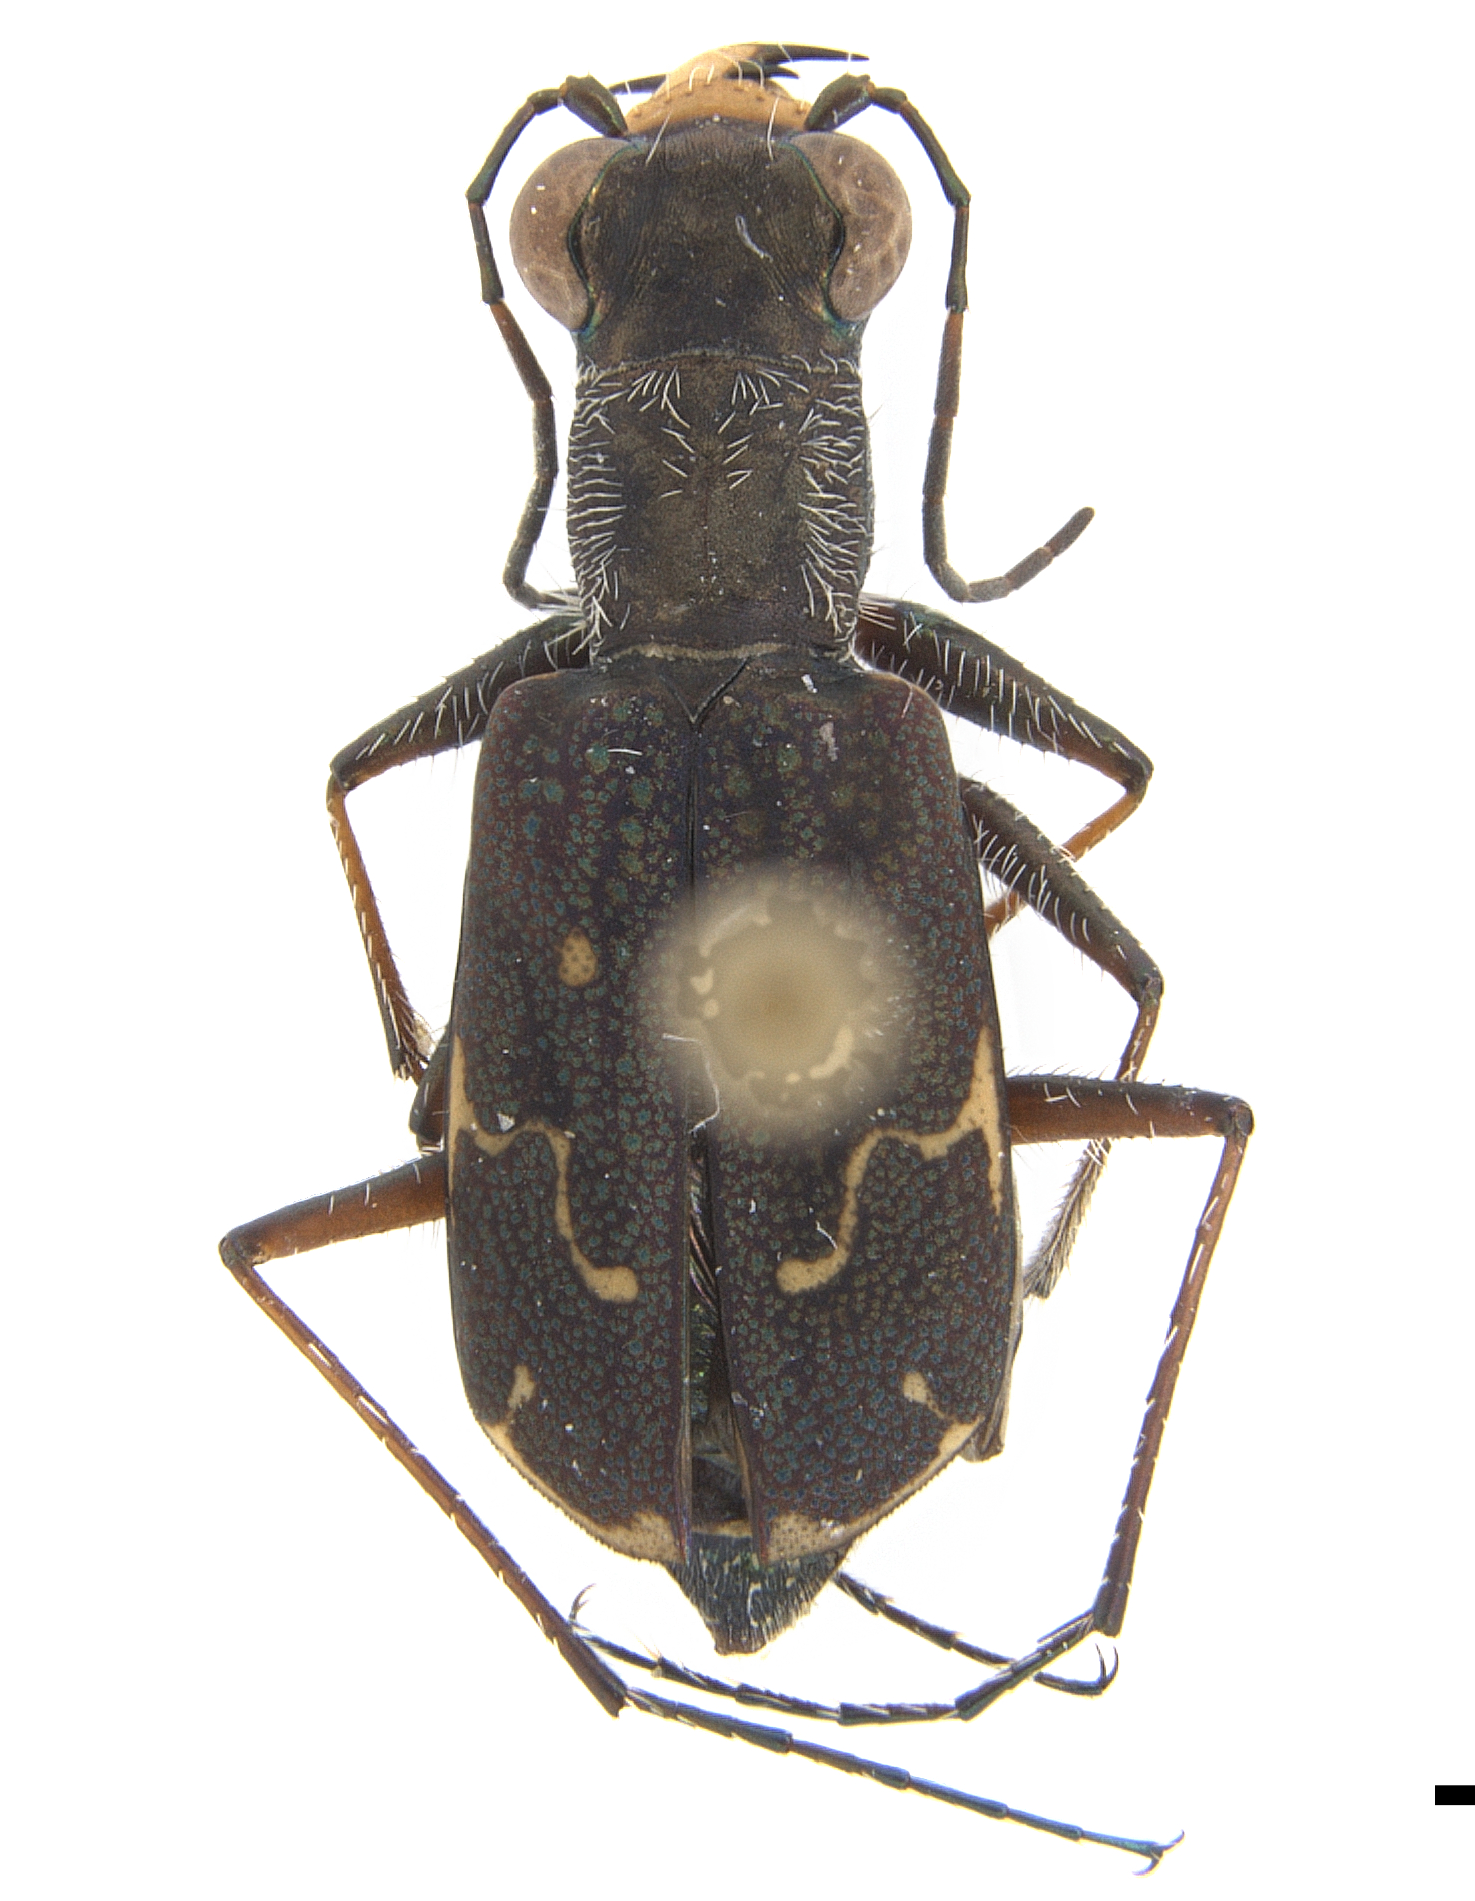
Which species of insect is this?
Brasiella argentata
